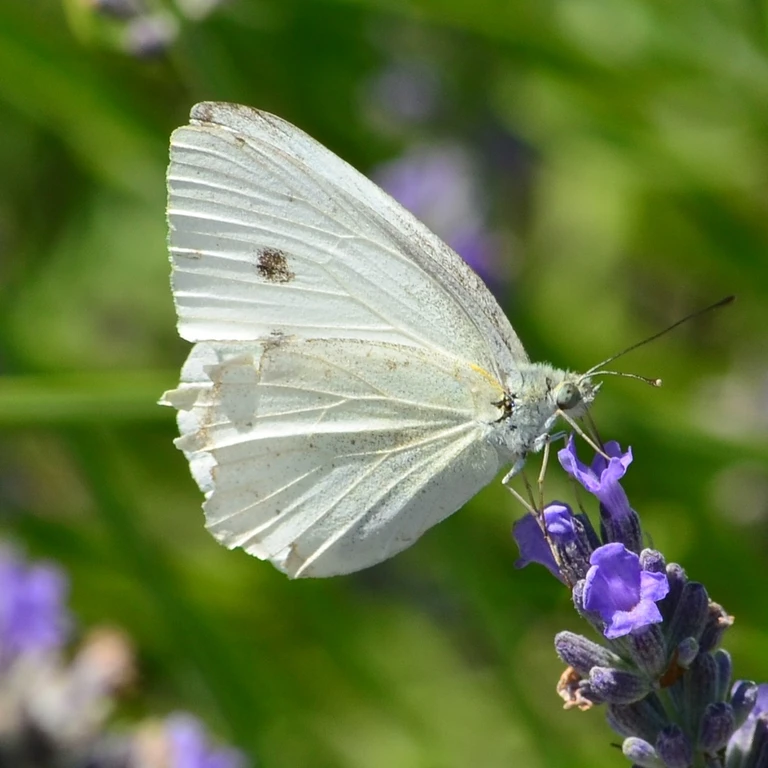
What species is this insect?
Pieris rapae
